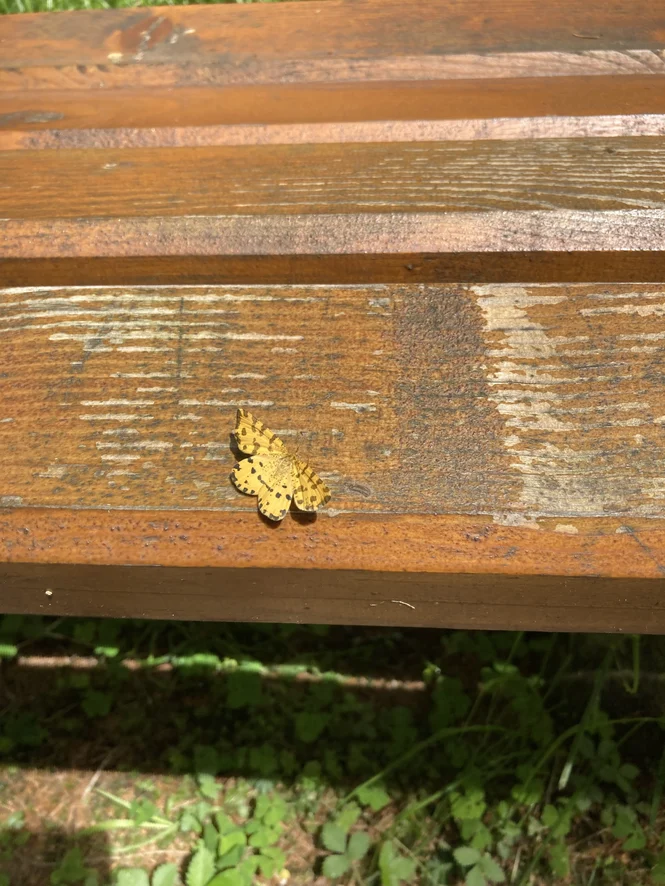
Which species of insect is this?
Pseudopanthera macularia
